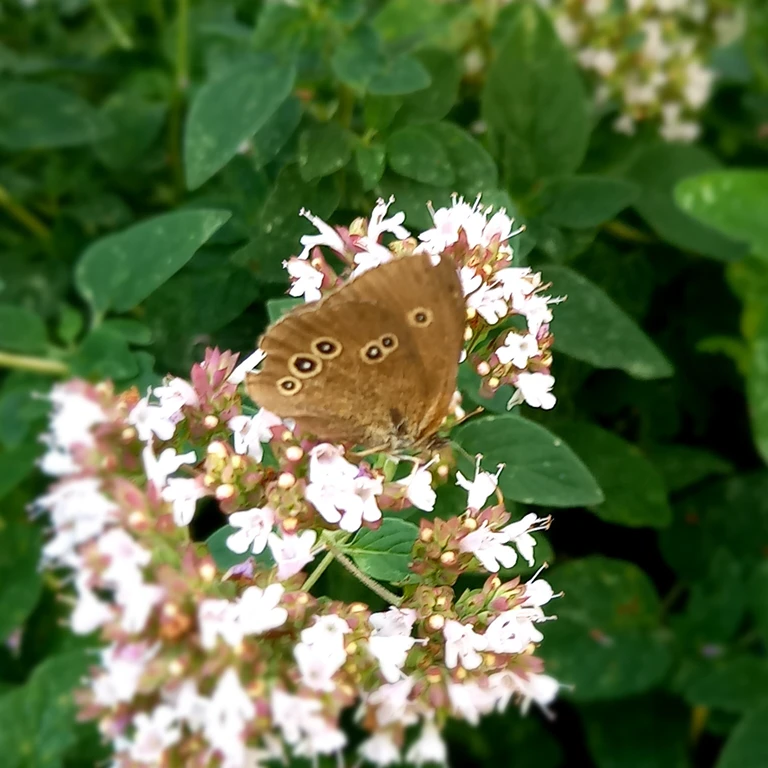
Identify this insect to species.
Aphantopus hyperantus
